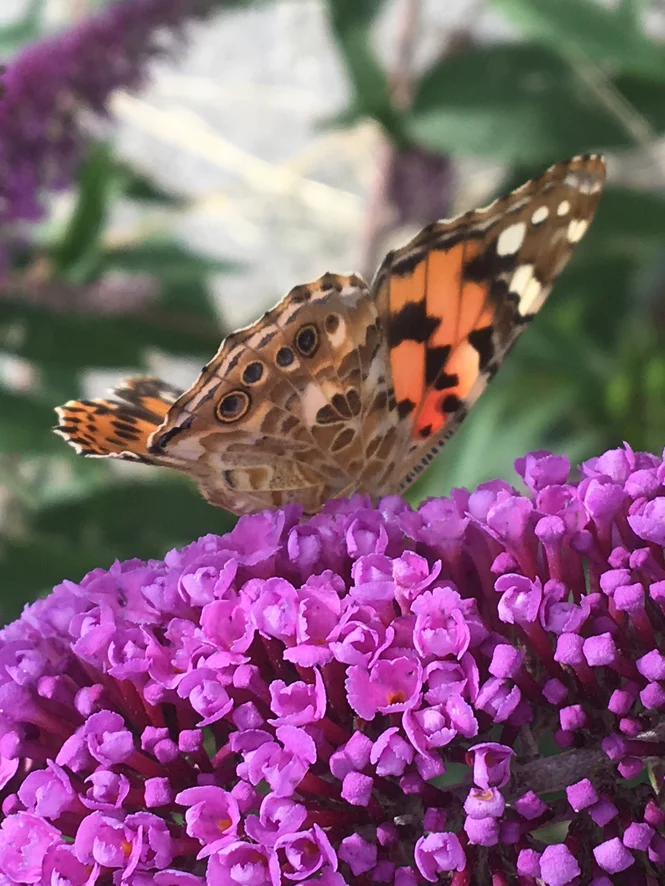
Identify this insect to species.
Vanessa cardui
